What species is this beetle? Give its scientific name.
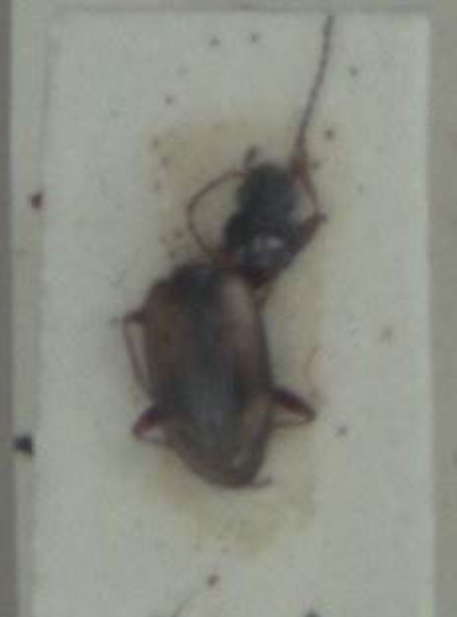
Bembidion femoratum
